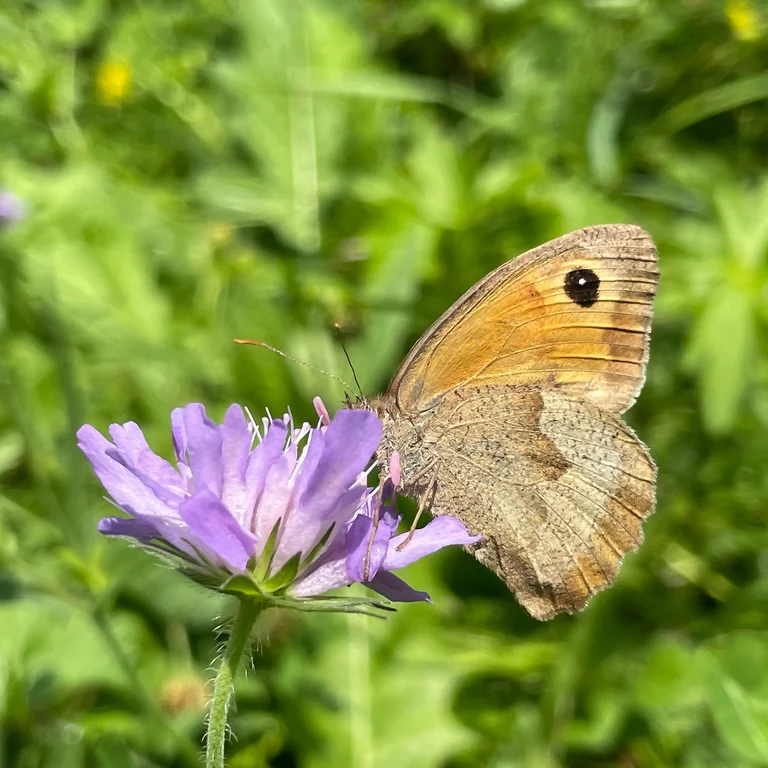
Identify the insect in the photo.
Maniola jurtina
